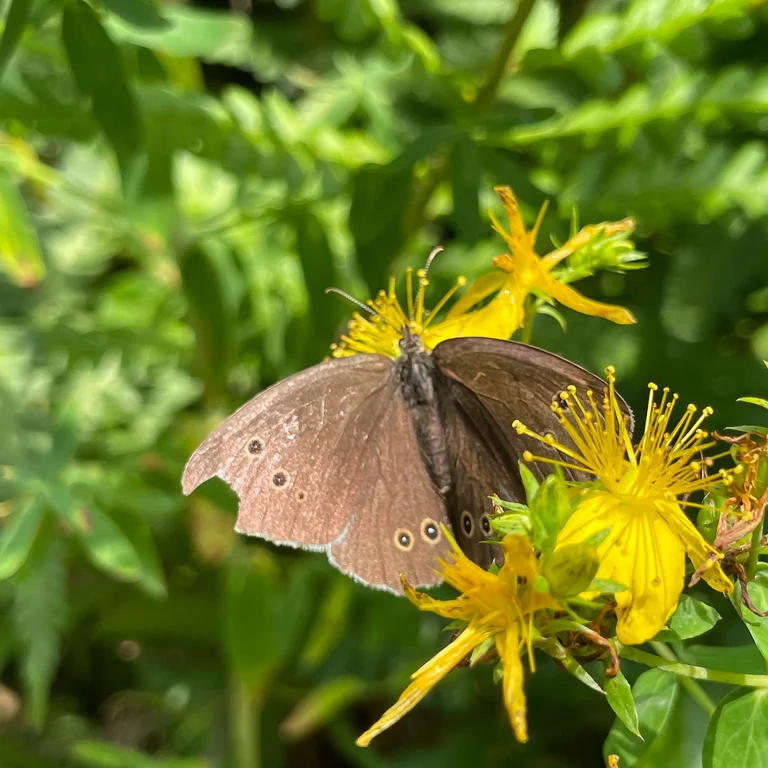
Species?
Aphantopus hyperantus
